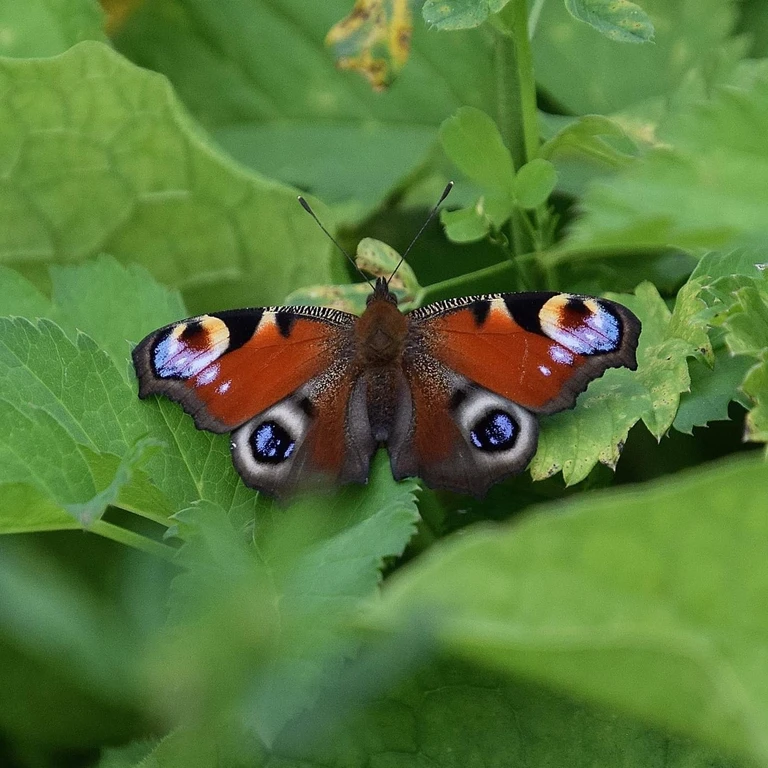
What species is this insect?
Aglais io
